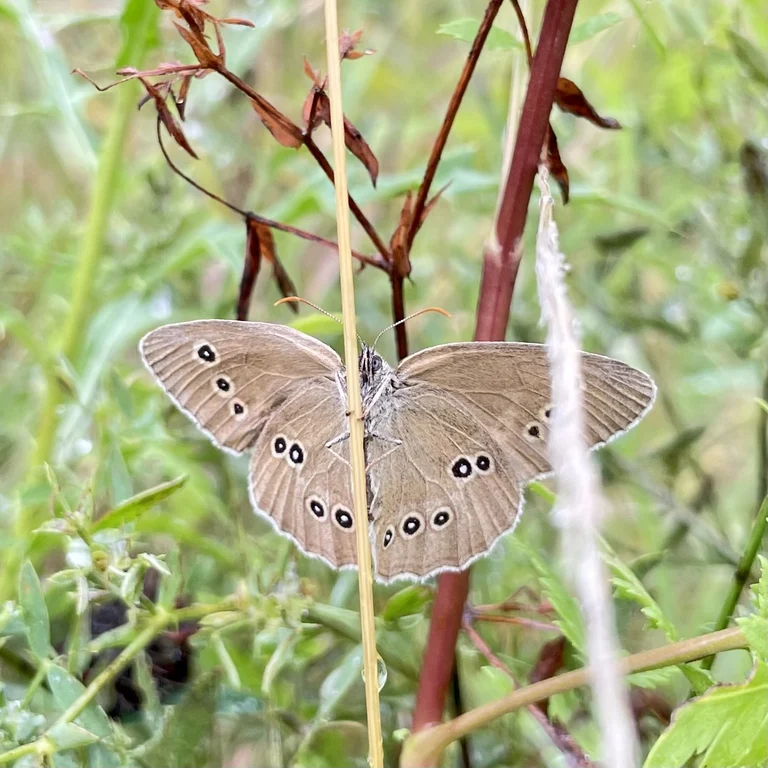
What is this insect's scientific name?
Aphantopus hyperantus
